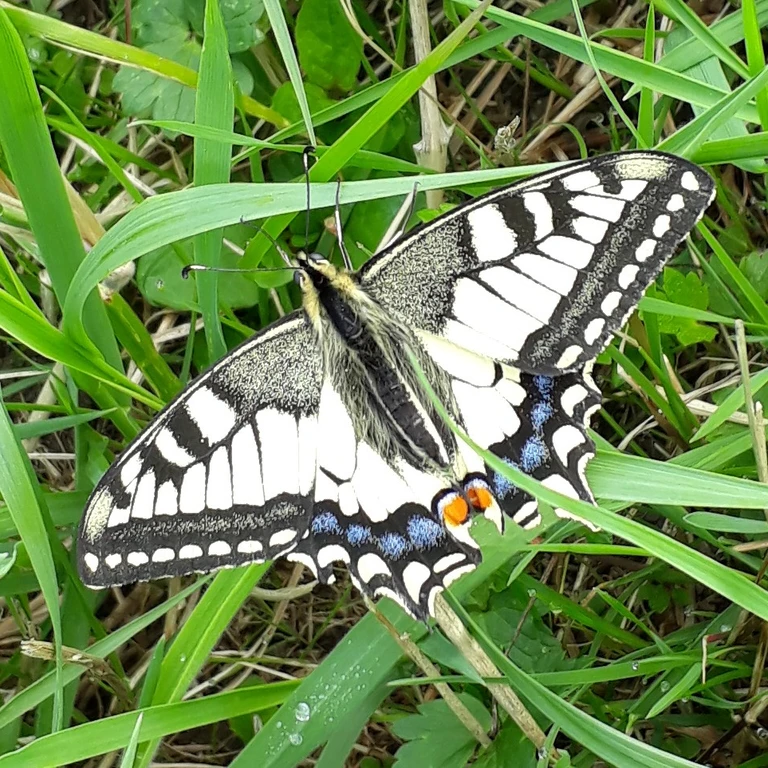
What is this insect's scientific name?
Papilio machaon
